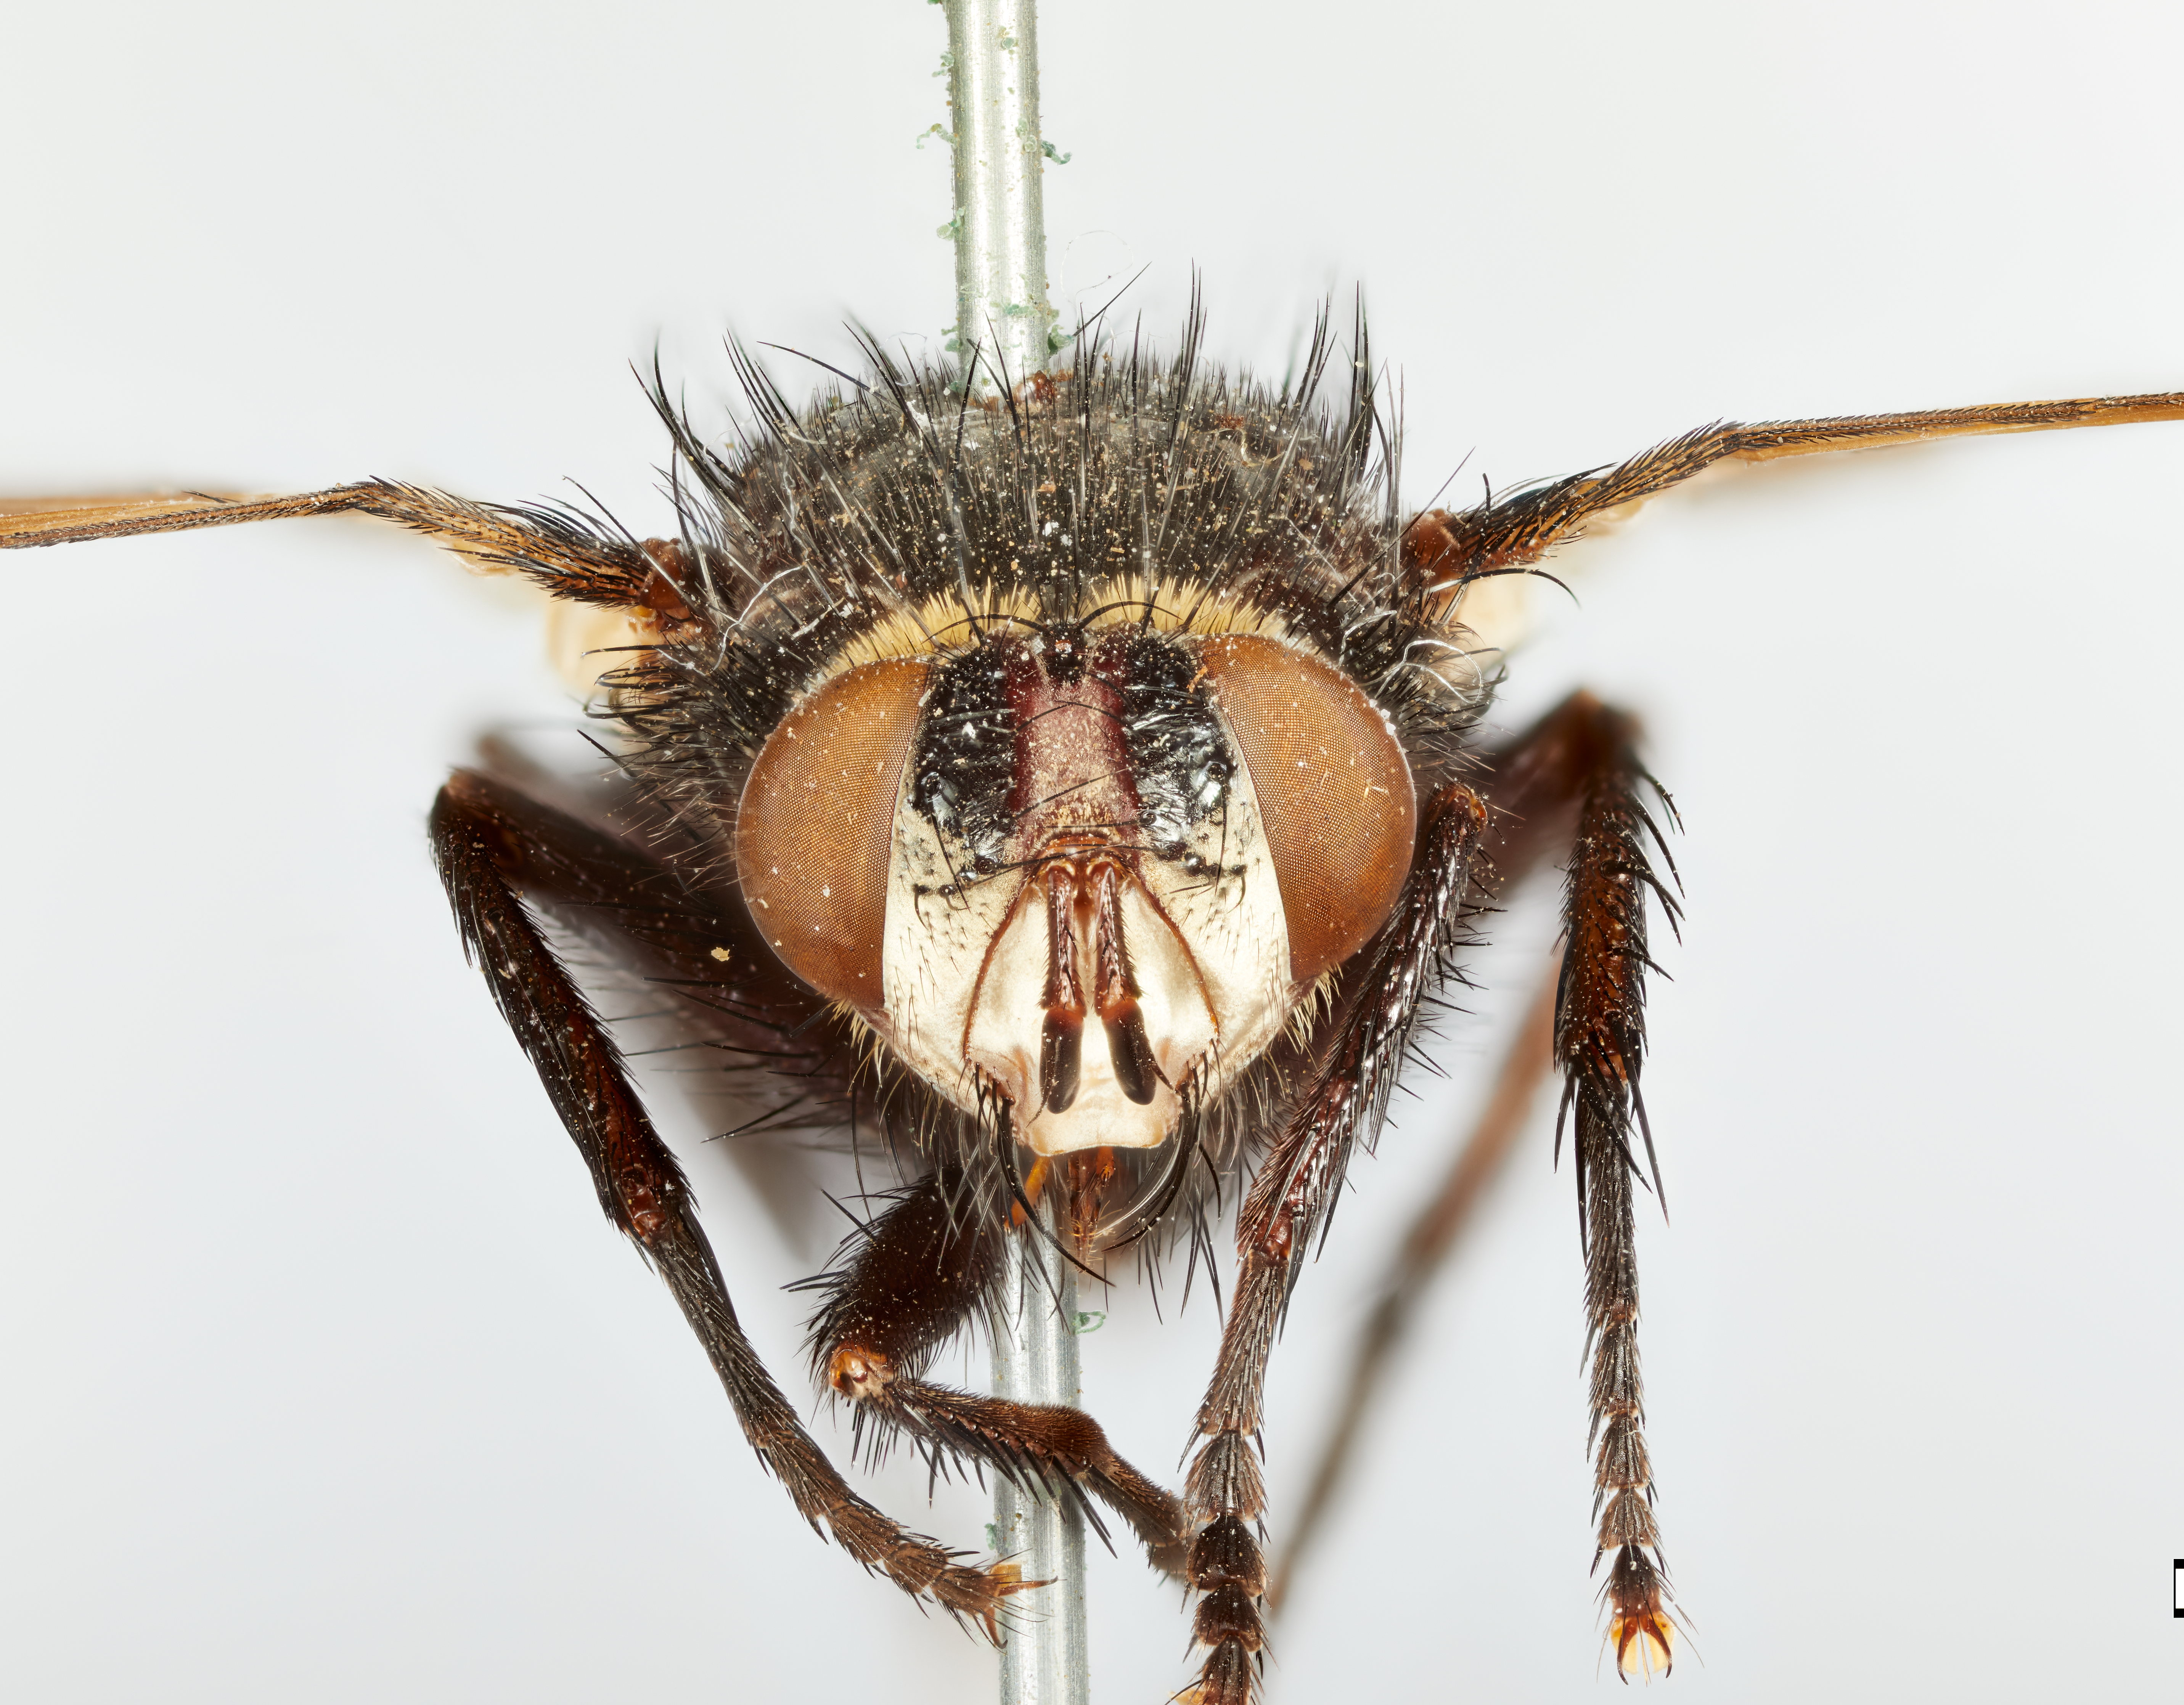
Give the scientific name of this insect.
Echinomyodes piceifrons
